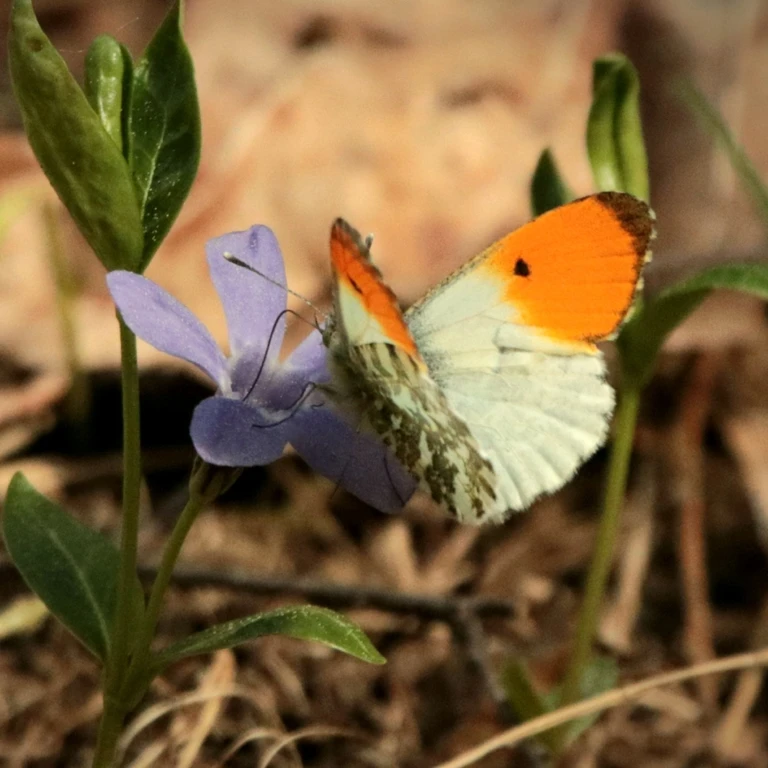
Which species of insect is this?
Anthocharis cardamines
